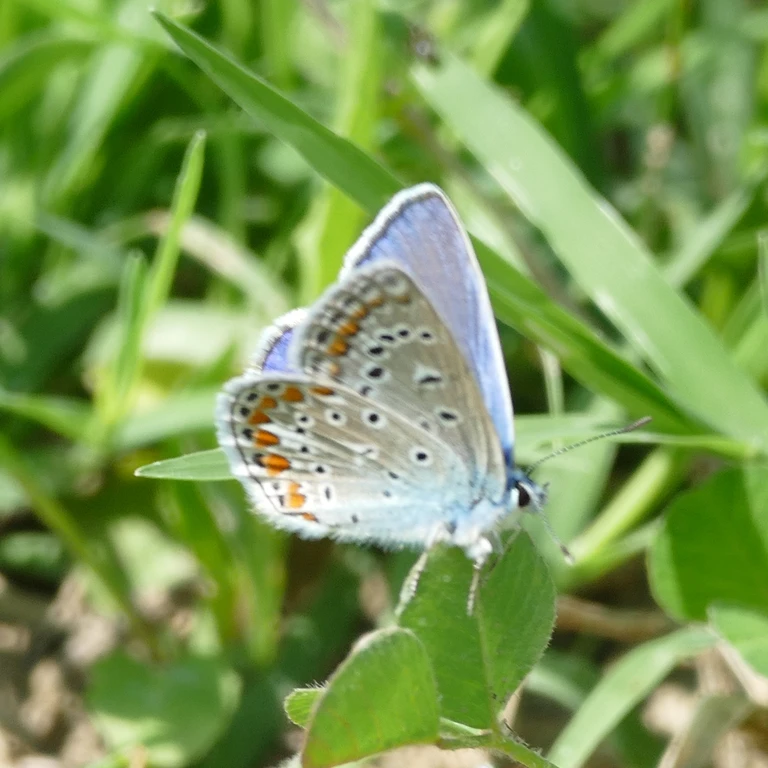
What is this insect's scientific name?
Polyommatus icarus
